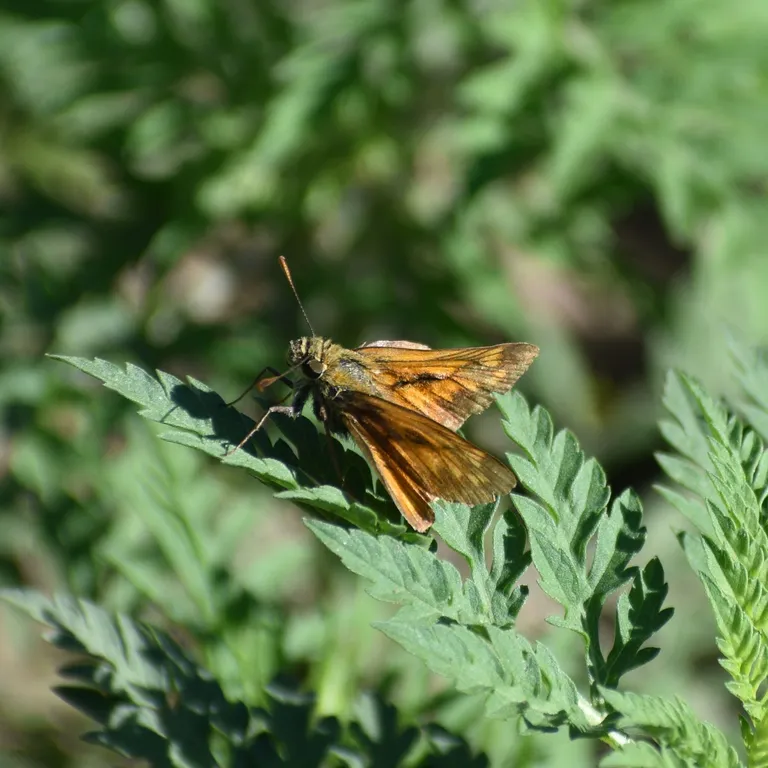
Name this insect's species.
Ochlodes sylvanus (also Ochlodes venata)
